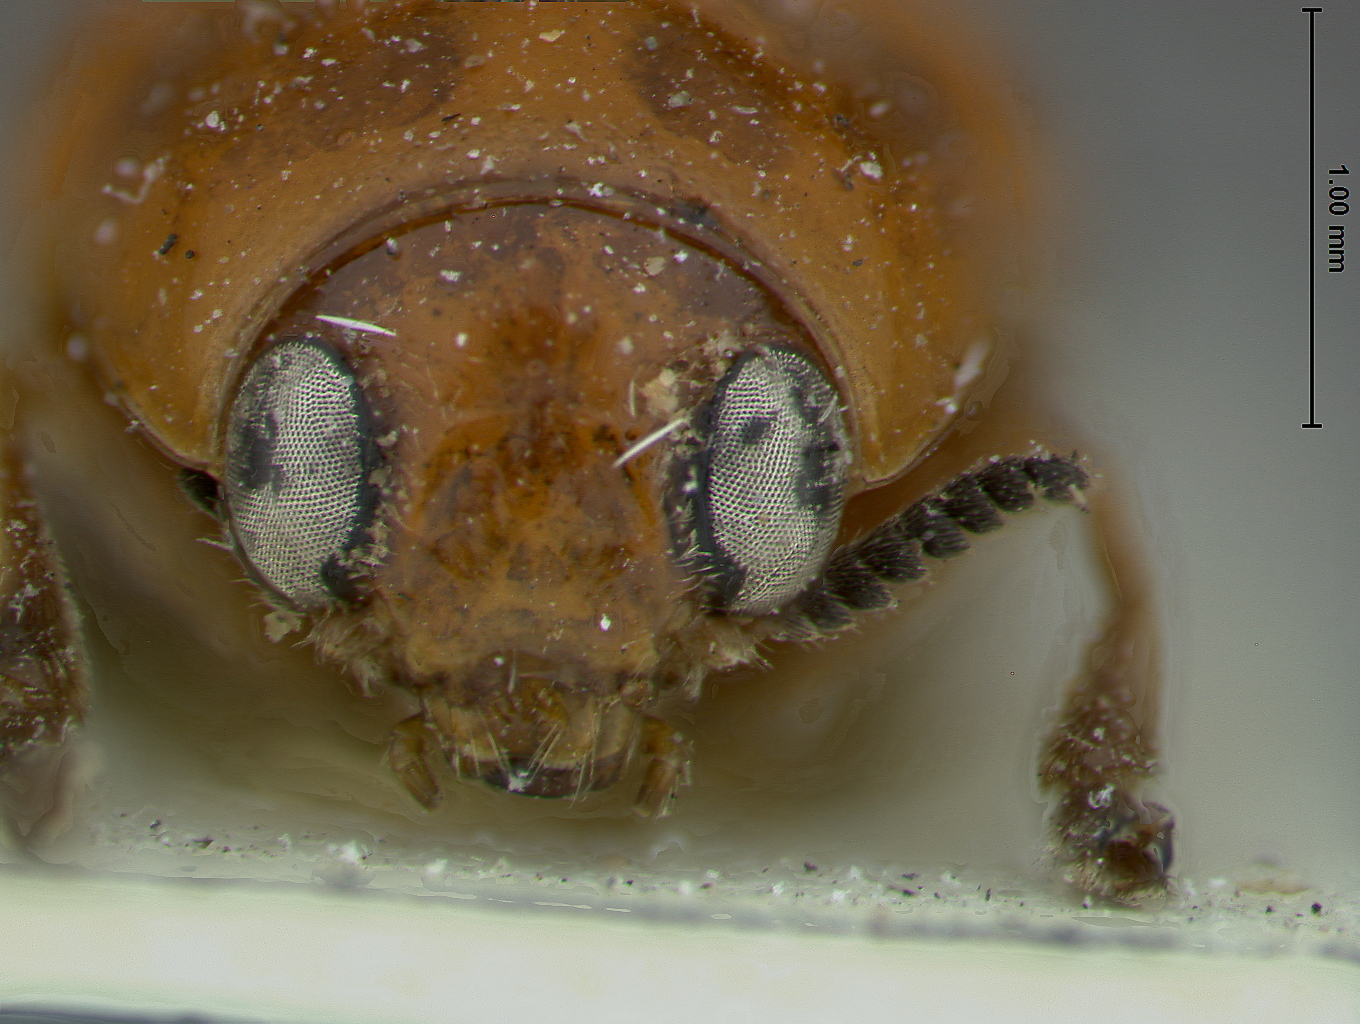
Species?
Smaragdina fabrei
